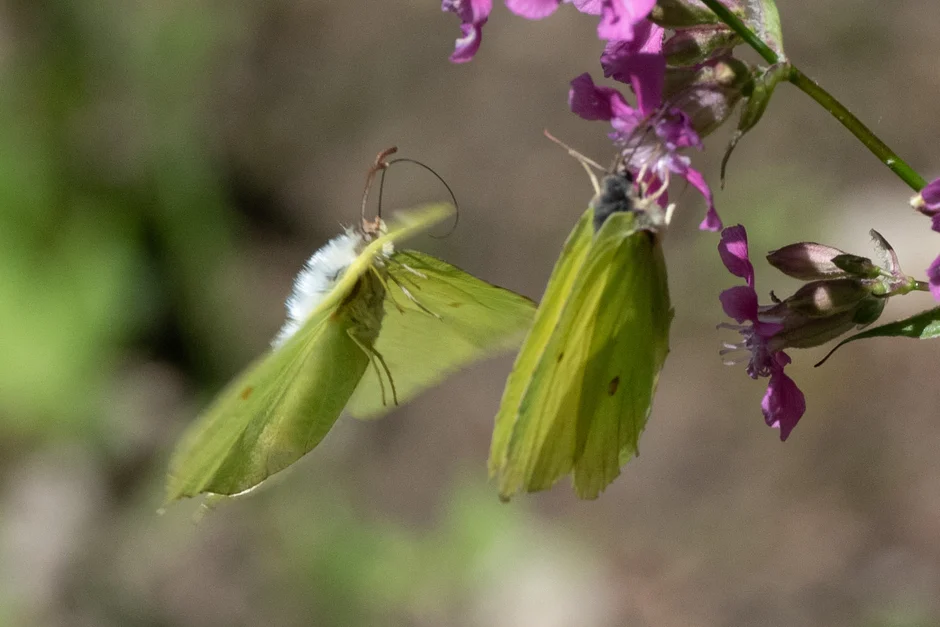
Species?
Gonepteryx rhamni
